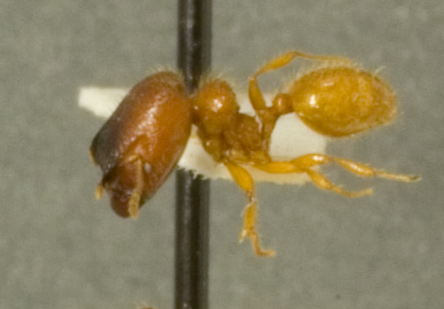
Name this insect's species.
Elasmopheidole subaberrans
